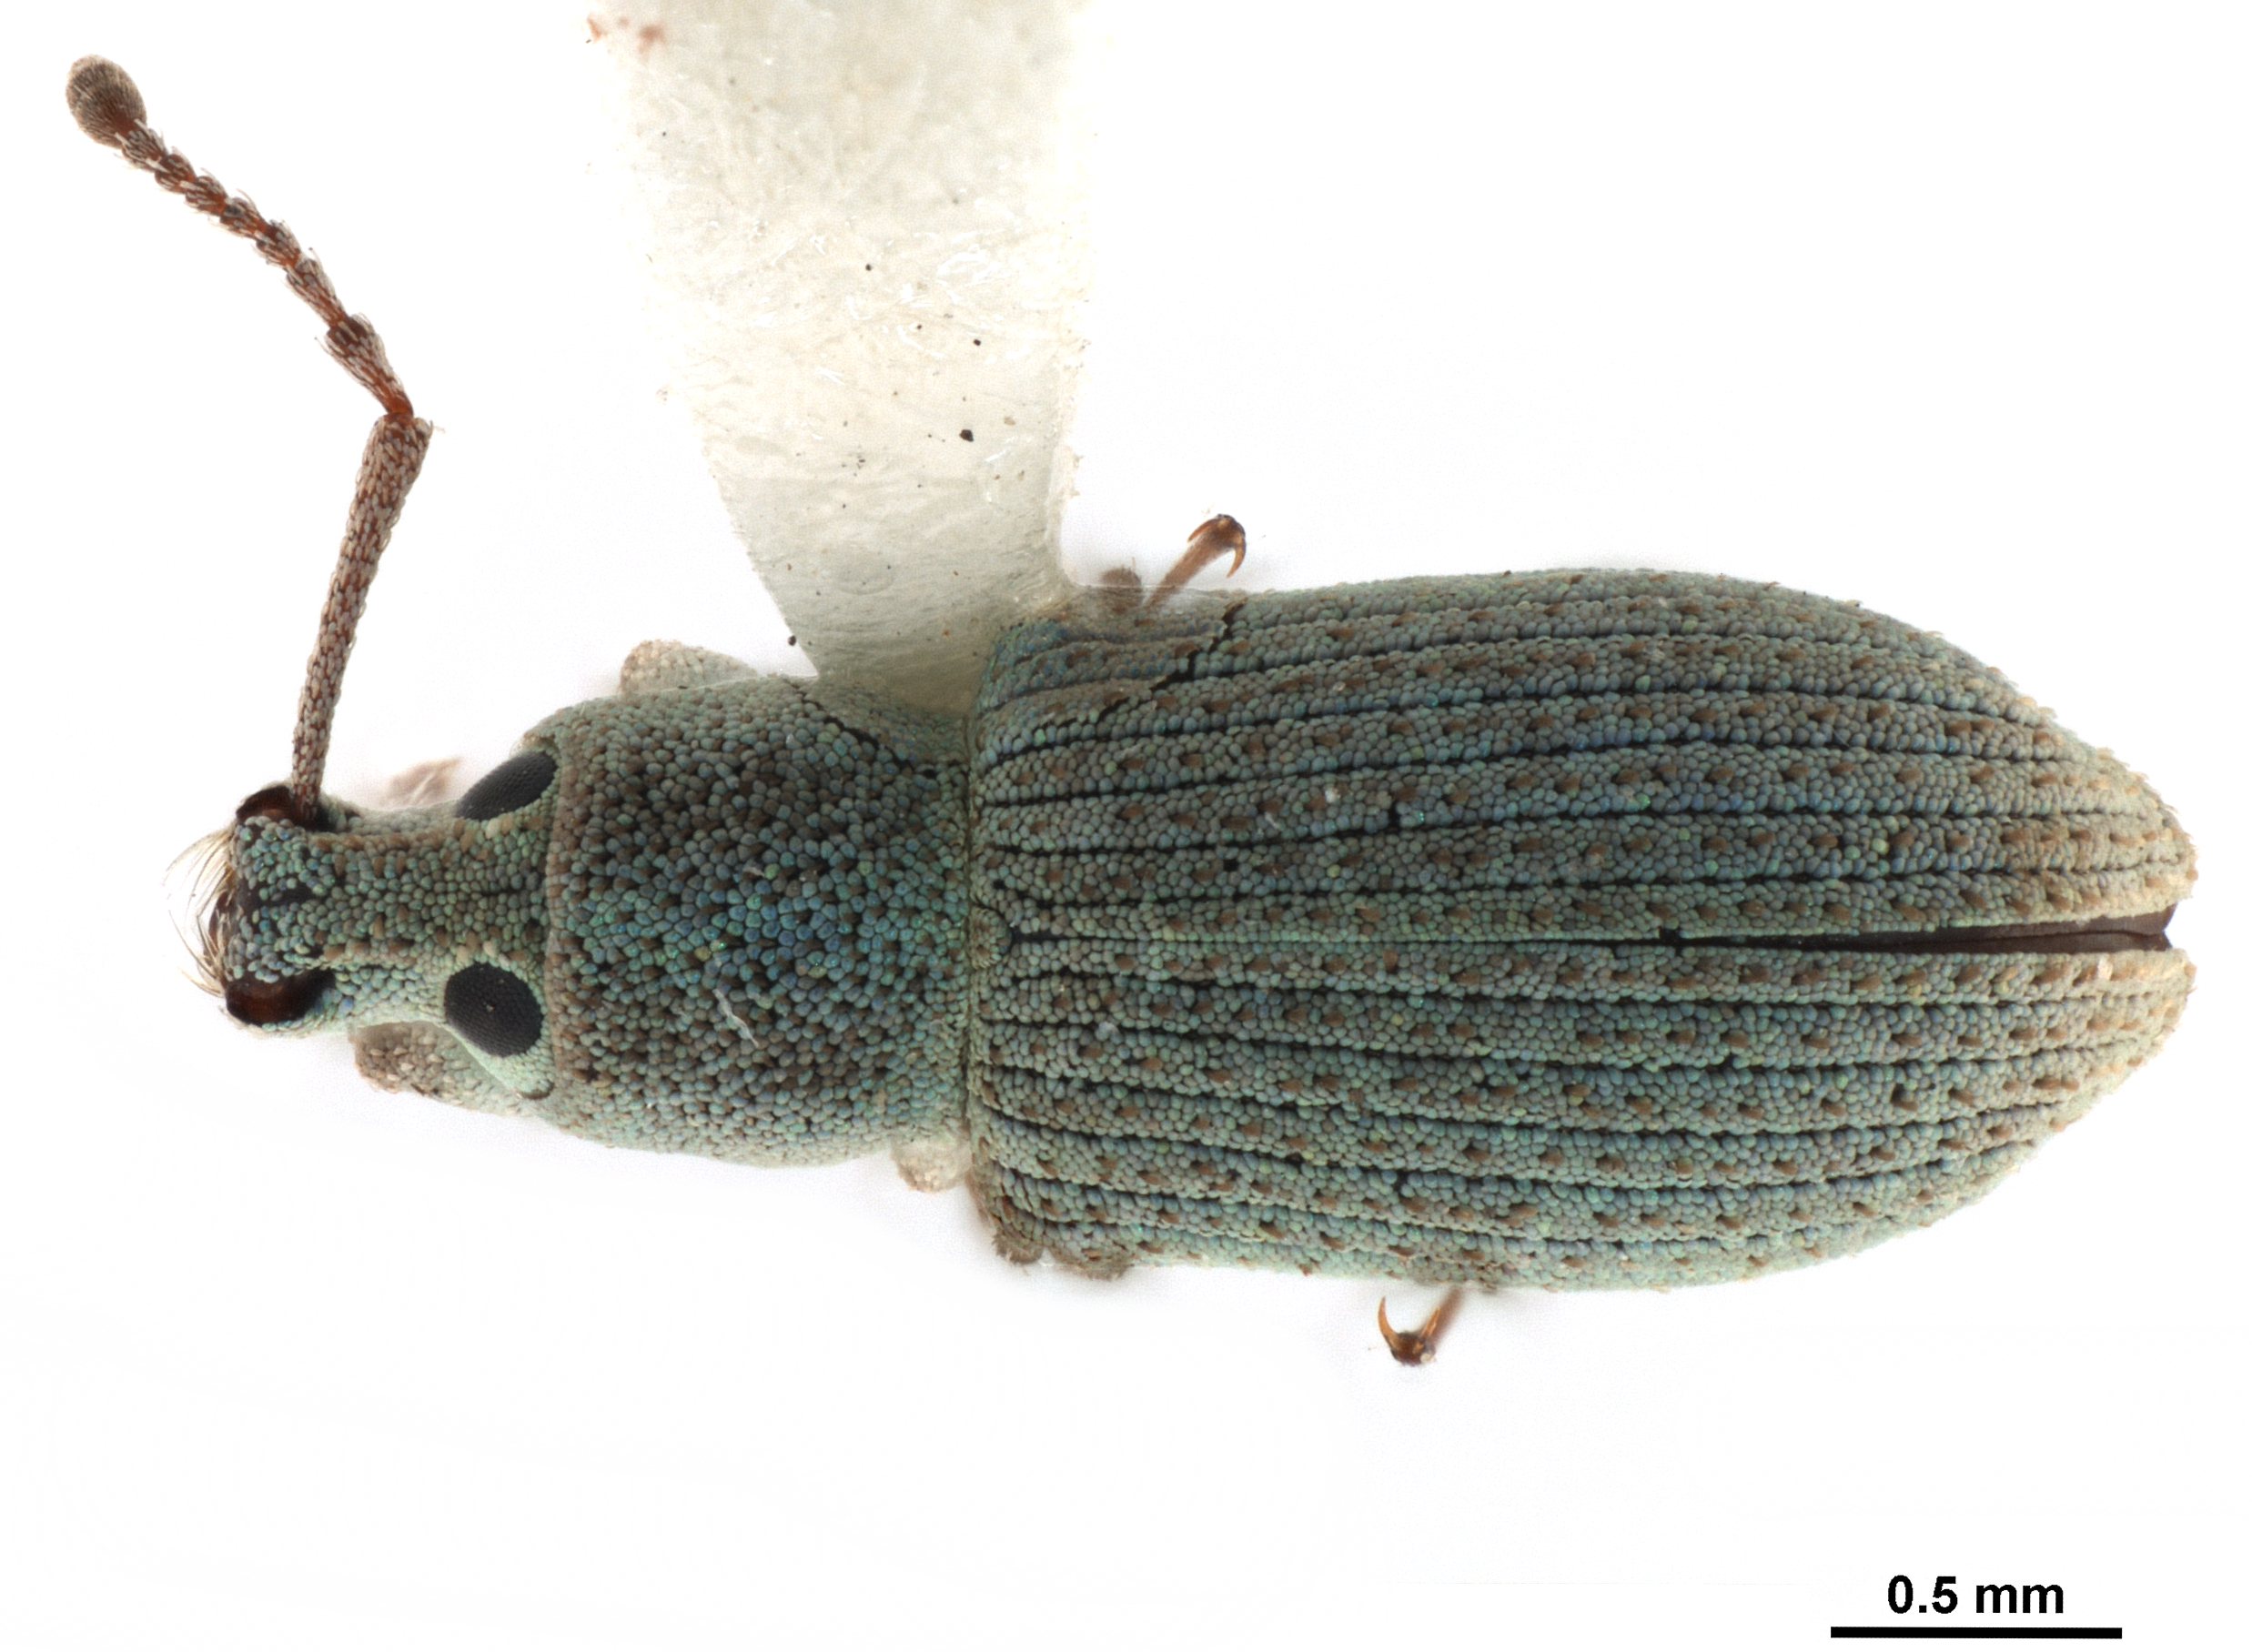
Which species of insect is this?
Chloebius psittacinus
